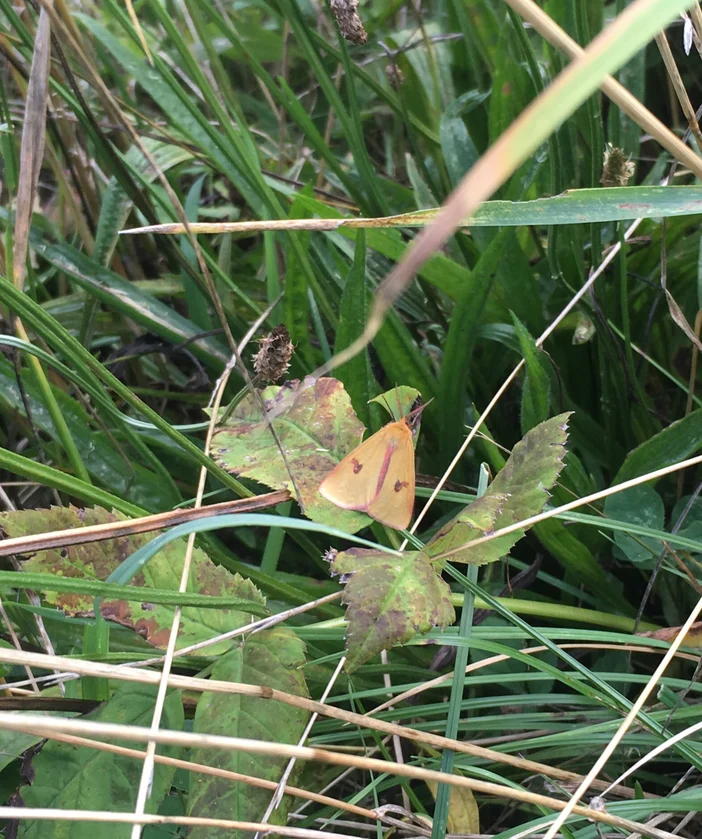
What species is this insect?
Diacrisia sannio
